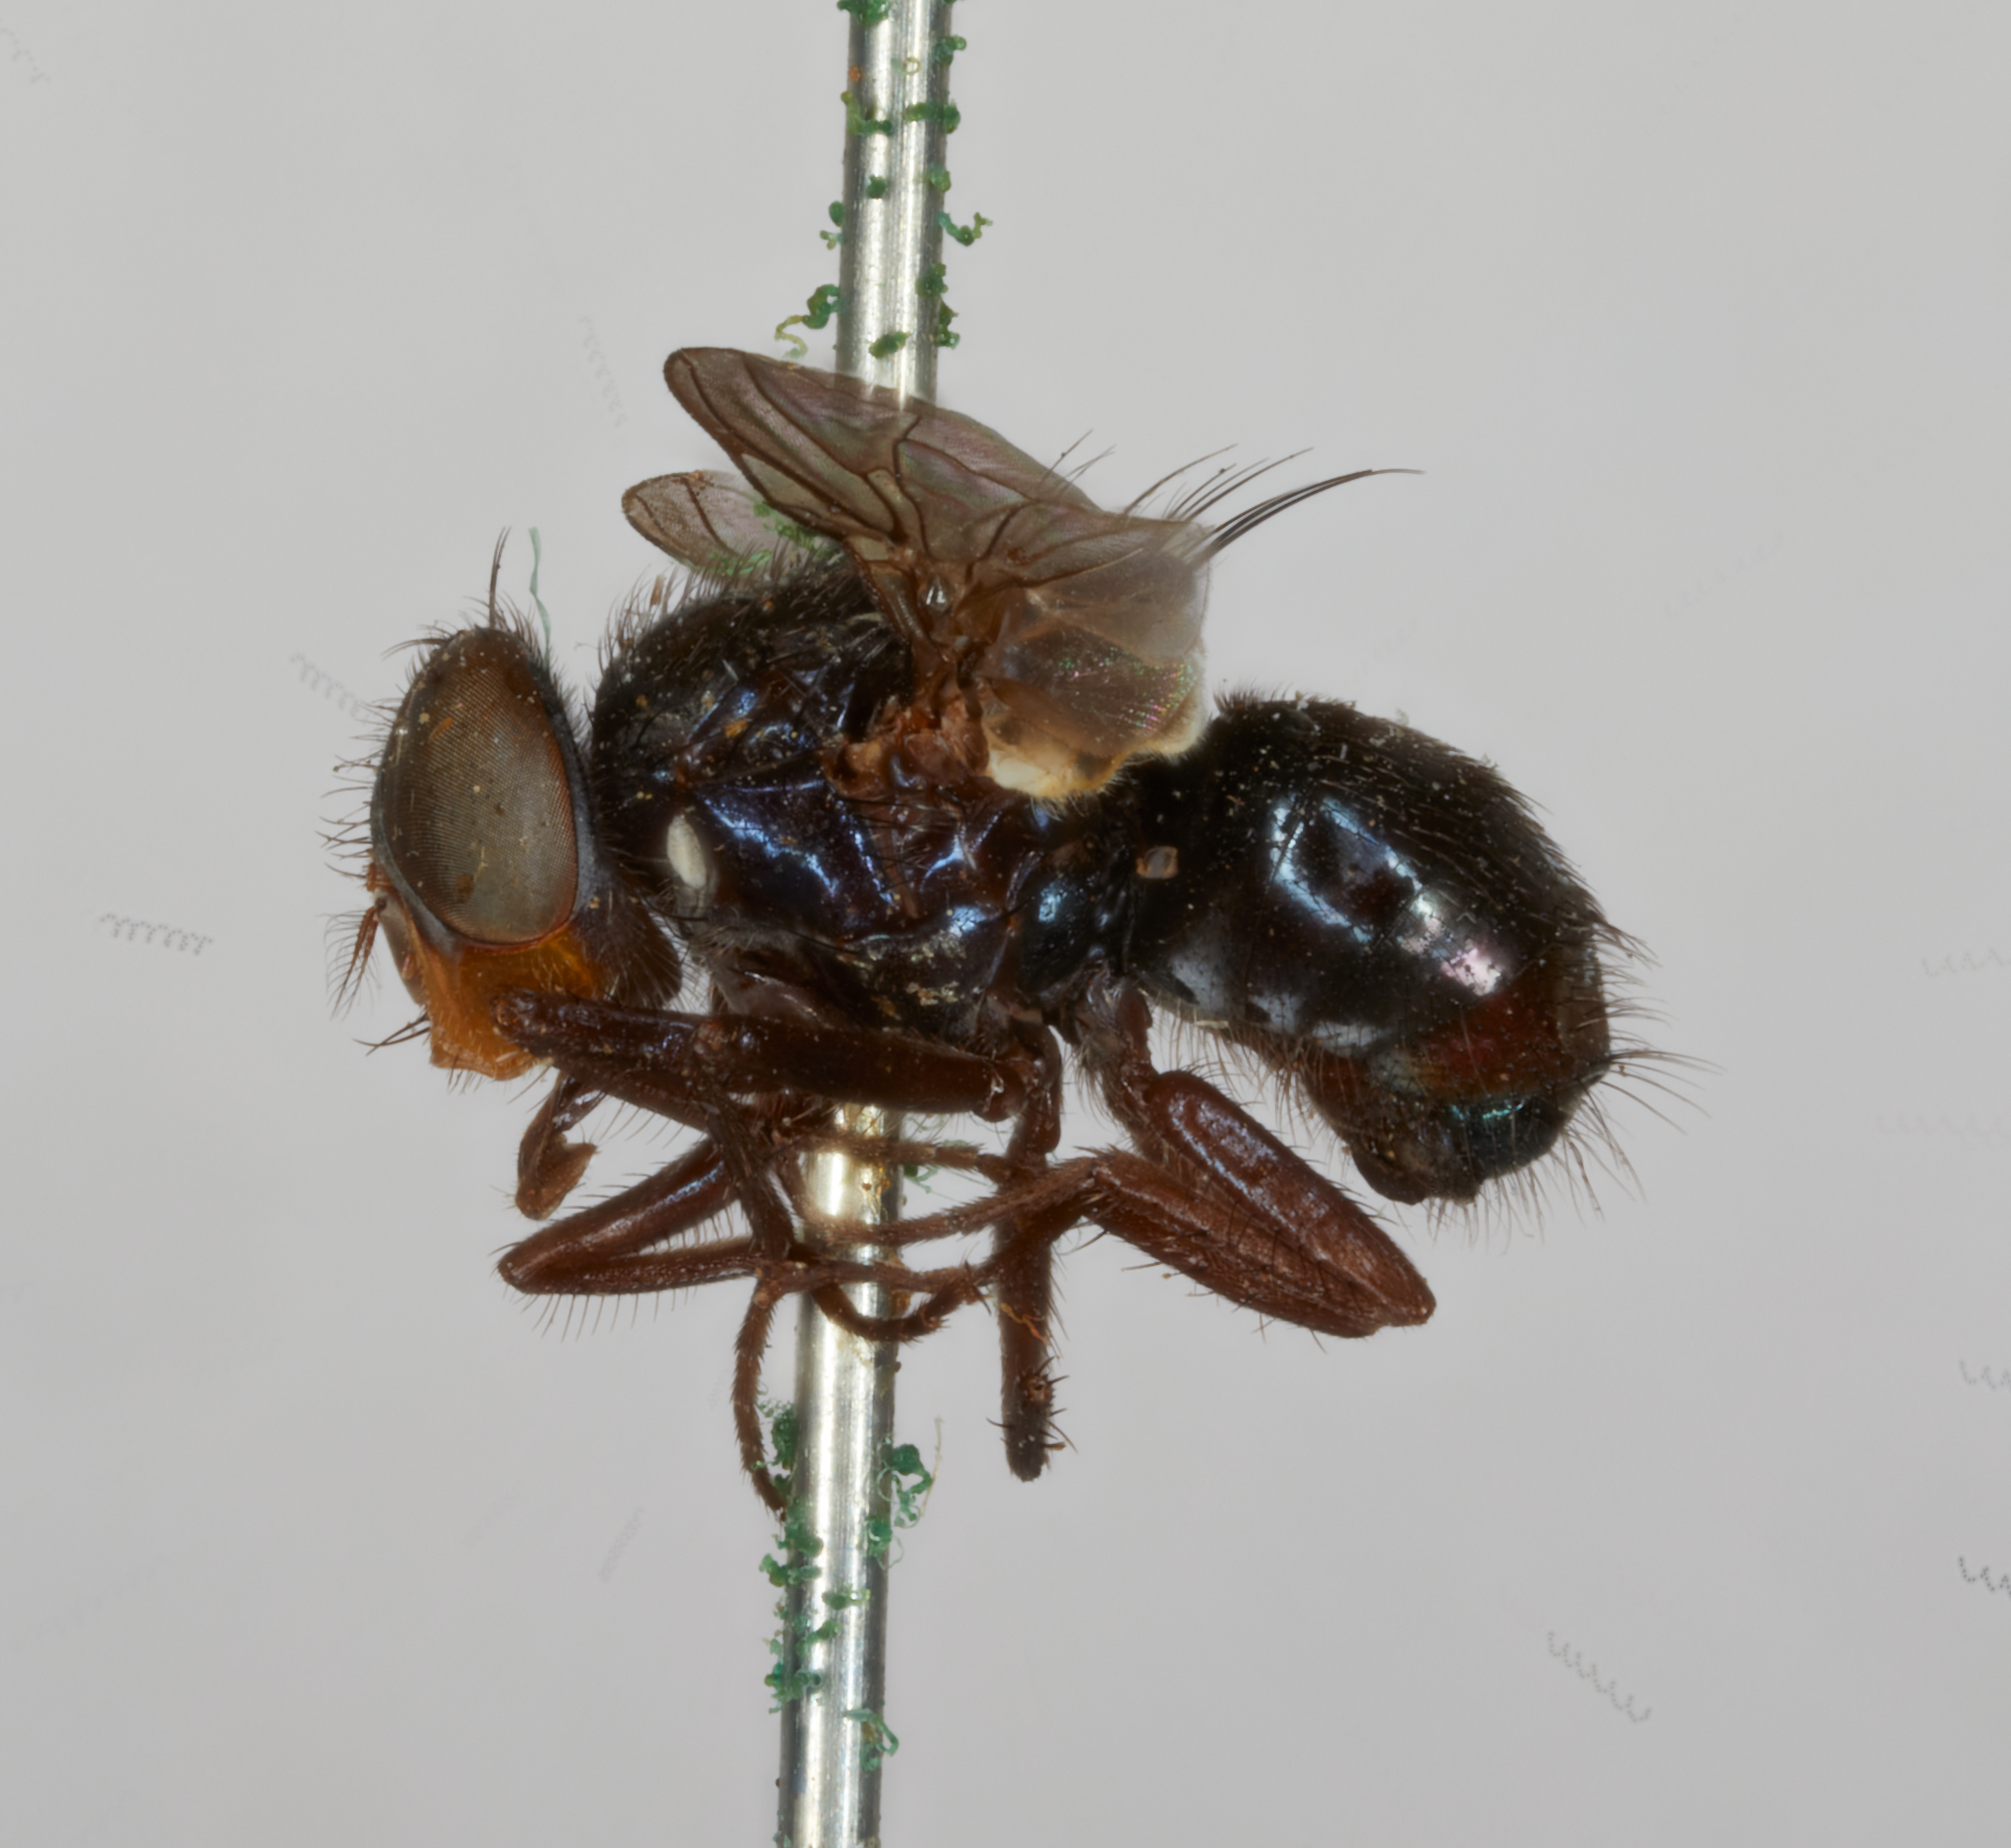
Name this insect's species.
Cochliomyia aldrichi
